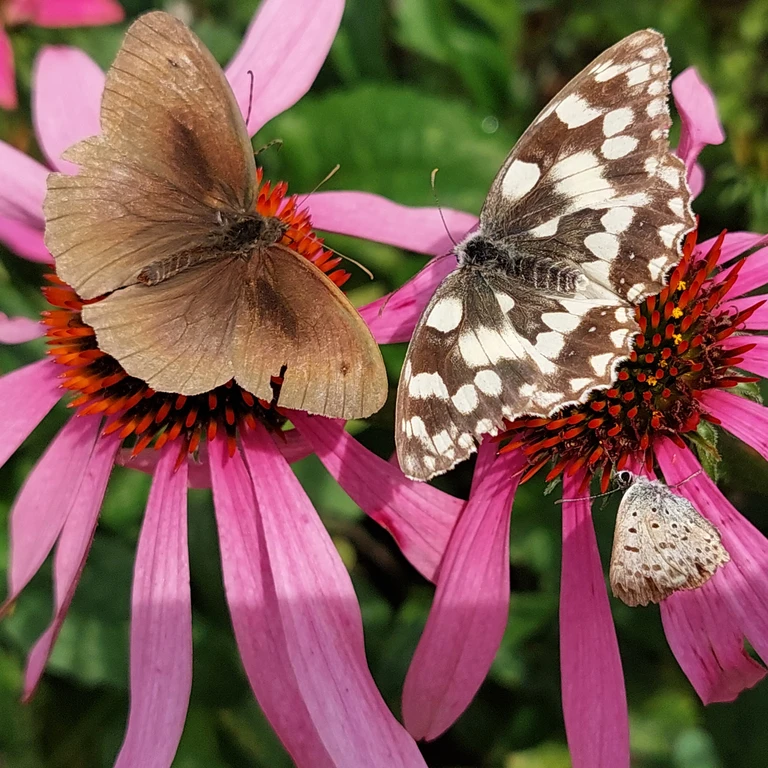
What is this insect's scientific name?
Melanargia galathea
